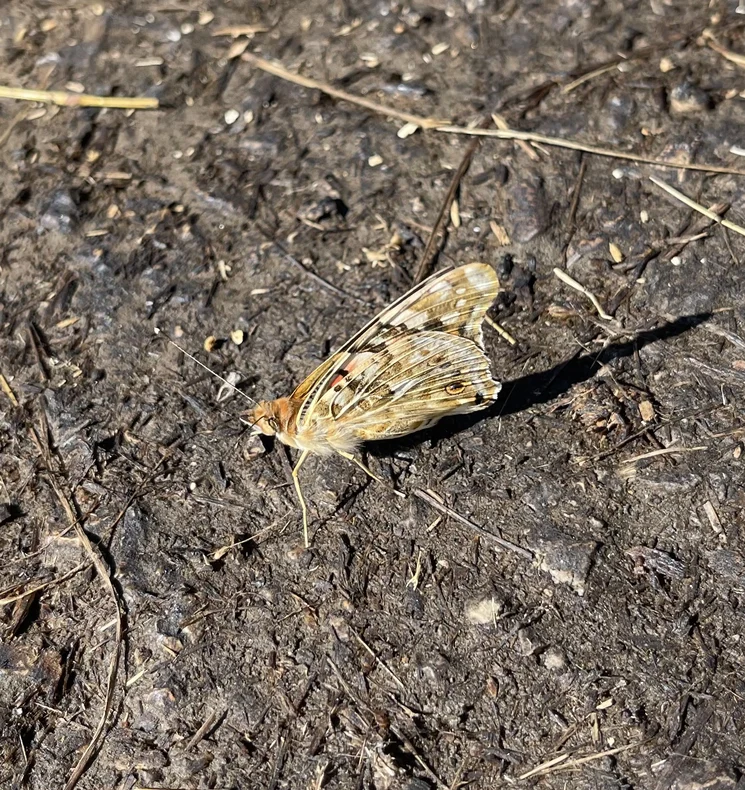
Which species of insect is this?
Vanessa cardui
